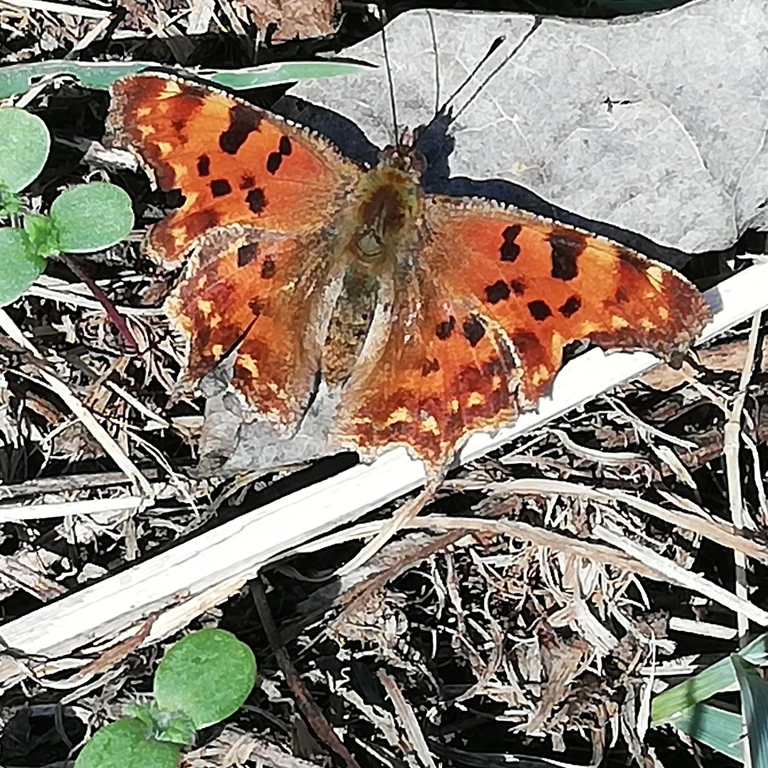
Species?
Polygonia c-album
